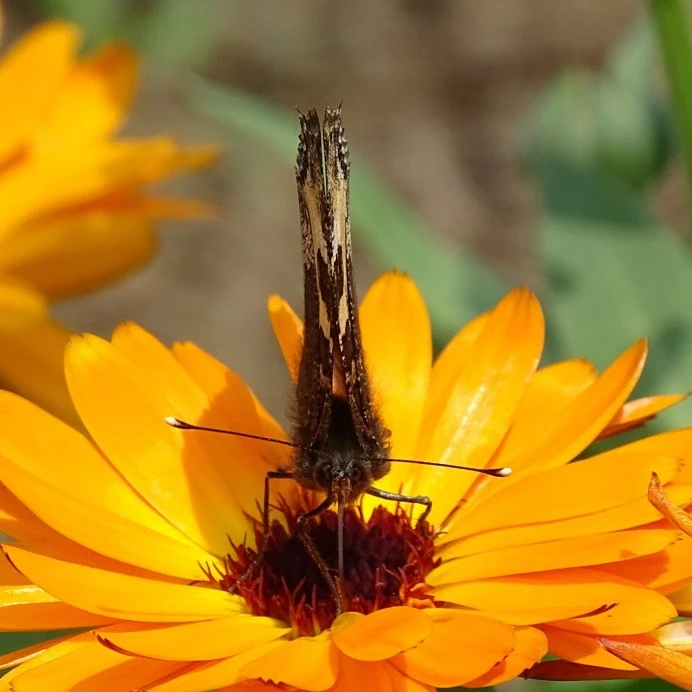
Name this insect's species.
Aglais urticae
